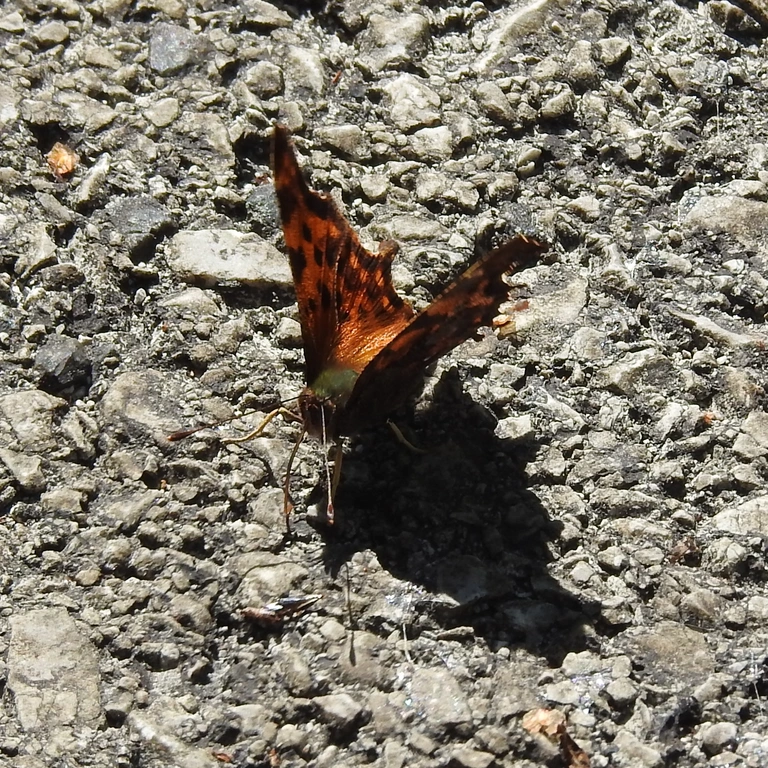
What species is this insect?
Polygonia c-album
